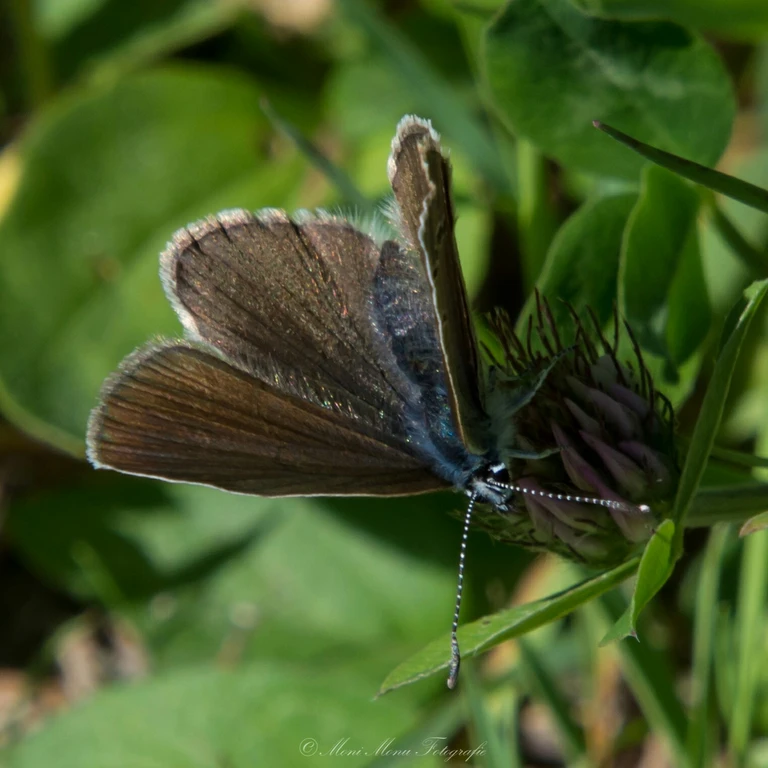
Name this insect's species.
Cyaniris semiargus
